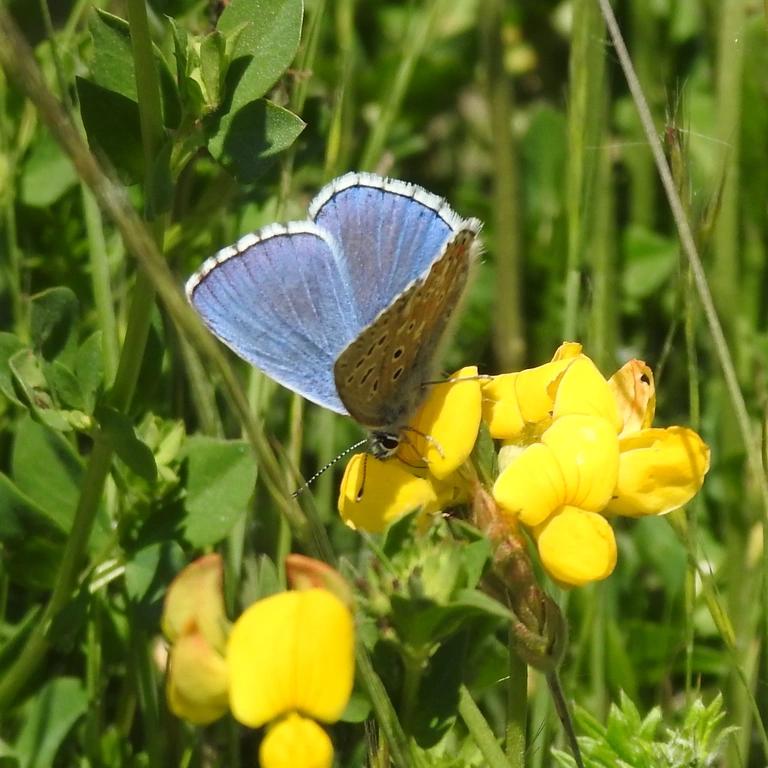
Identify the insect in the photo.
Lysandra bellargus
